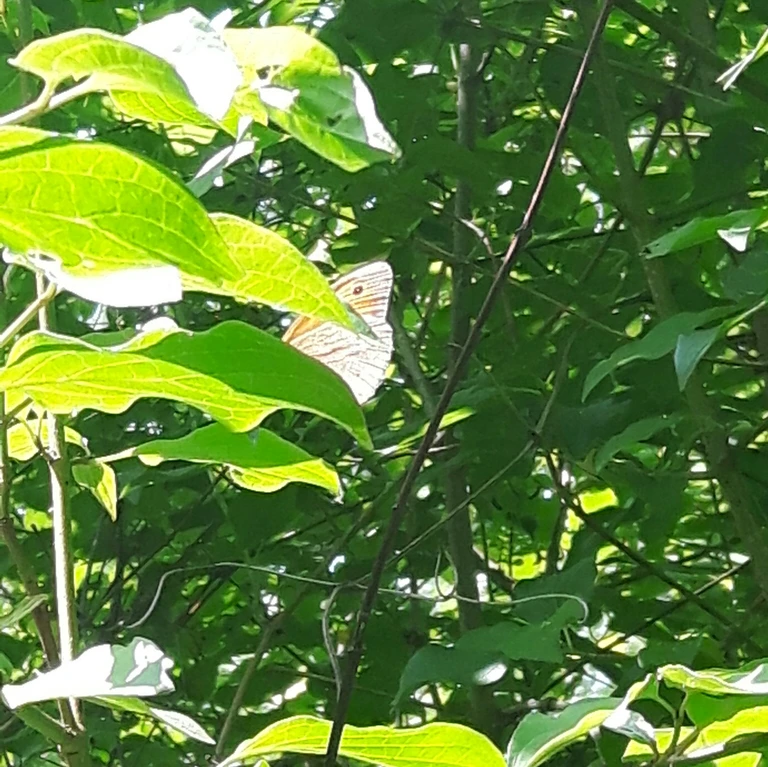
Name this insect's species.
Maniola jurtina
